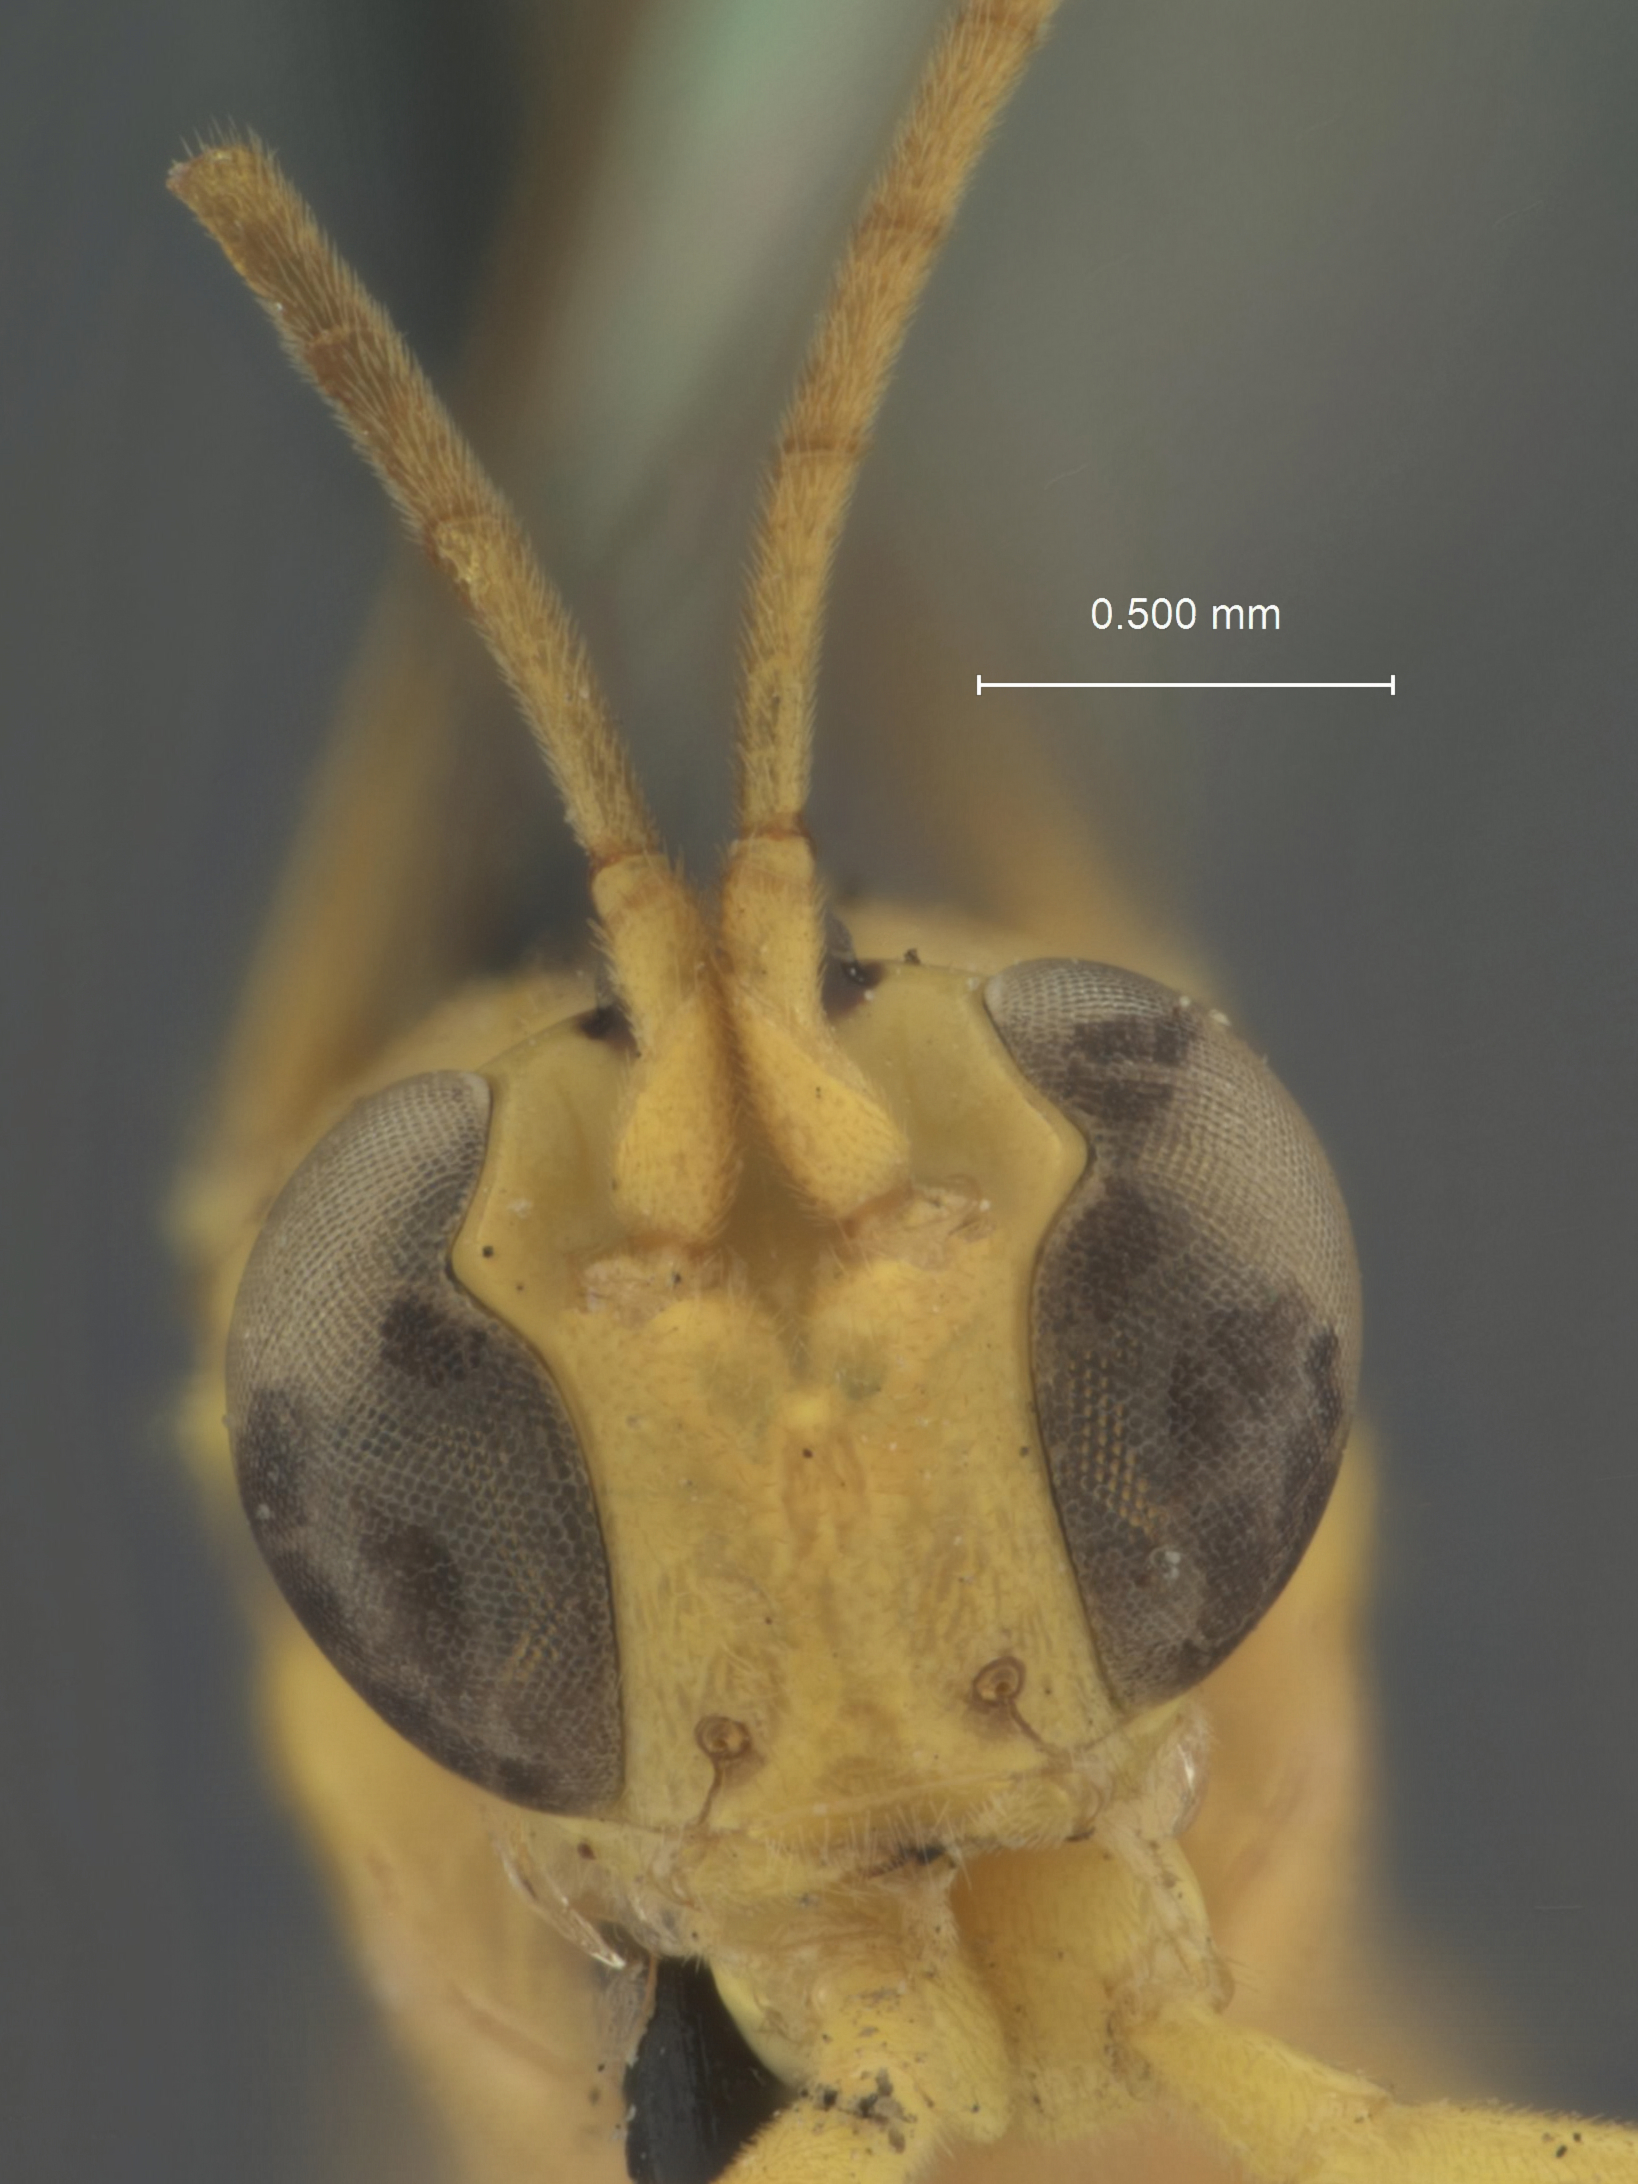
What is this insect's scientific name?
Colpomeria flava
